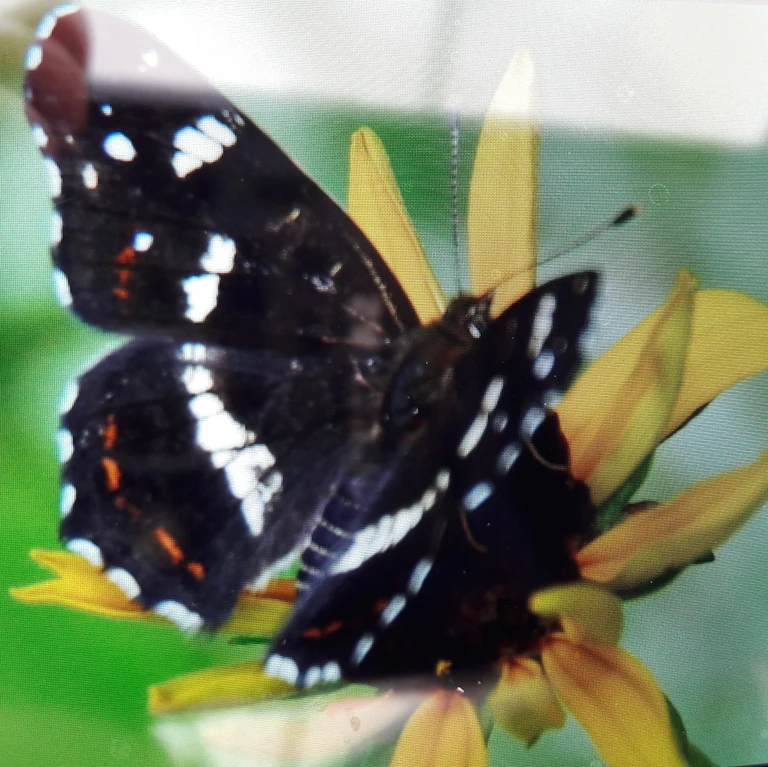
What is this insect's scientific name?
Araschnia levana
